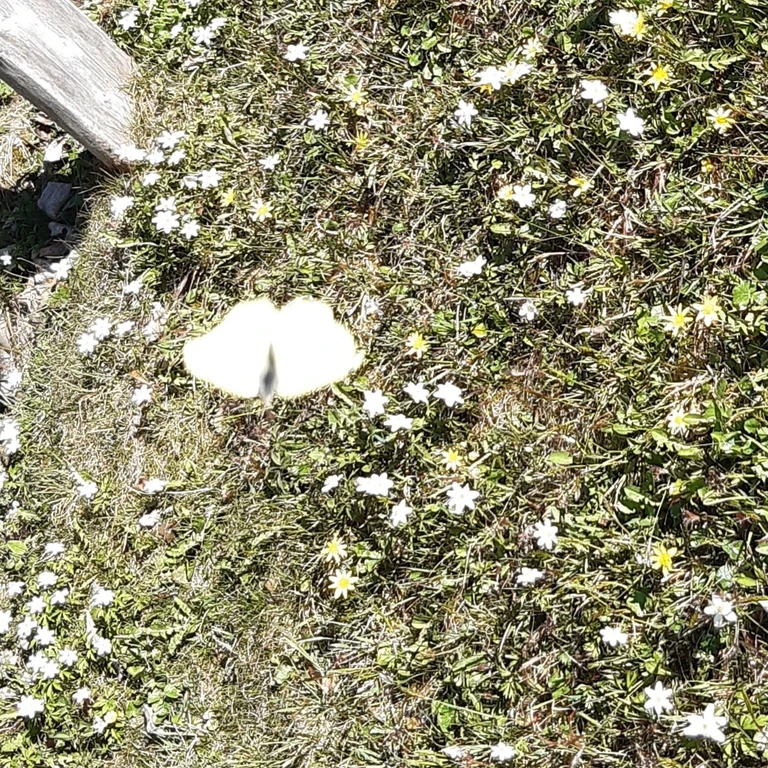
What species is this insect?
Gonepteryx rhamni
